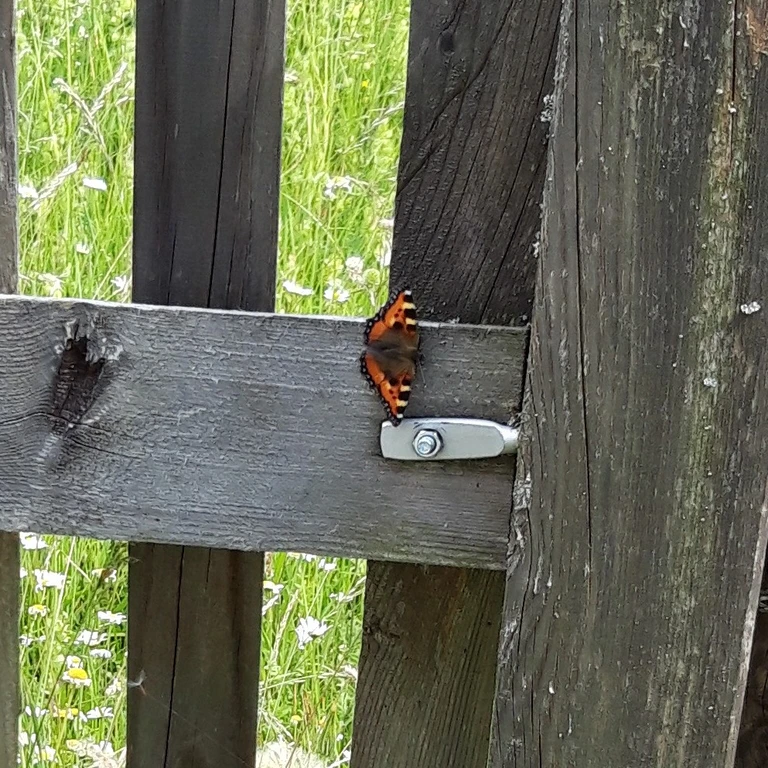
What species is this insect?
Aglais urticae
